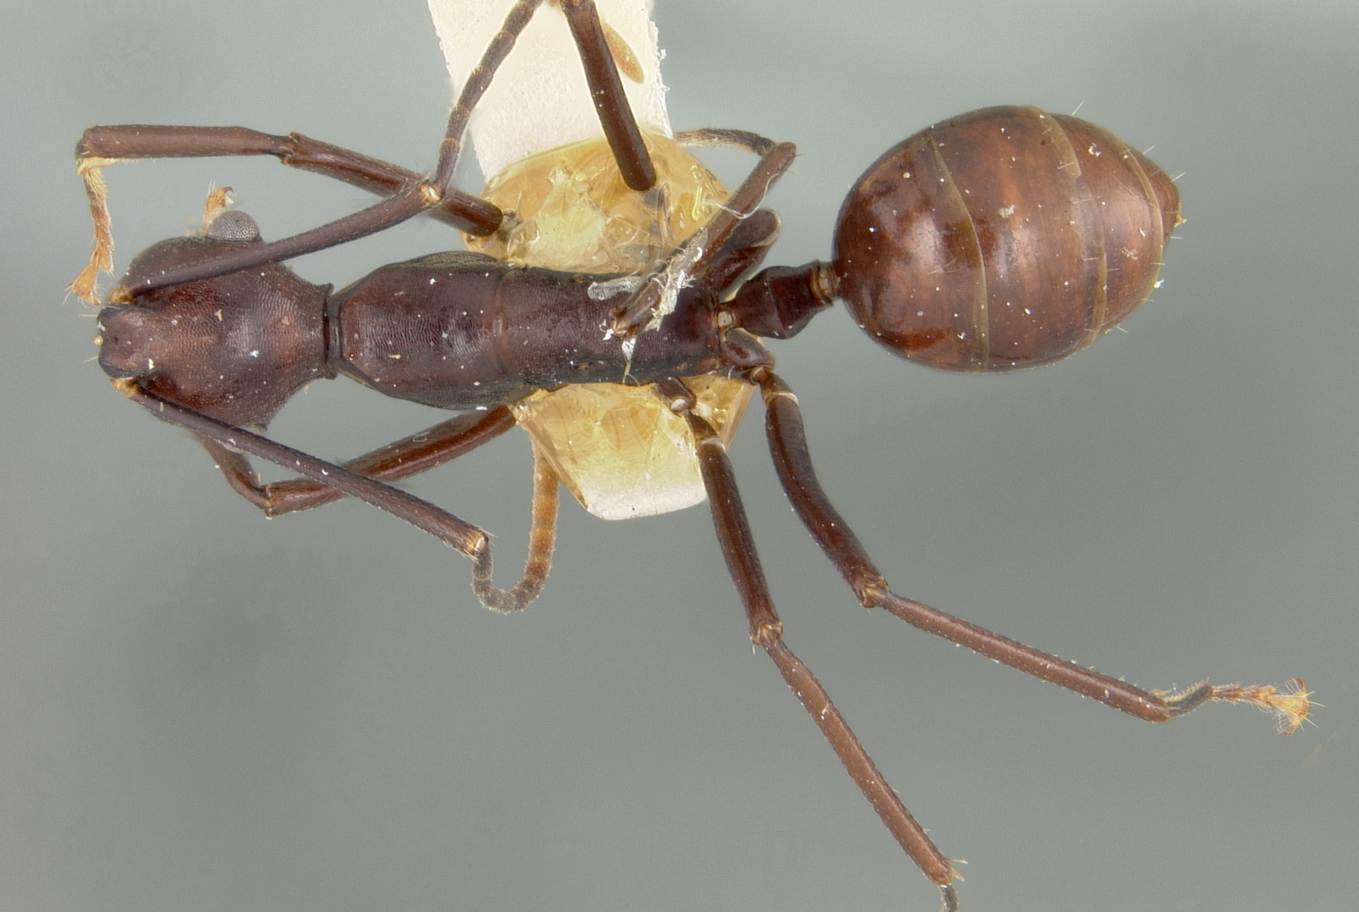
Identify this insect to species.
Dendromyrmex apicalis
